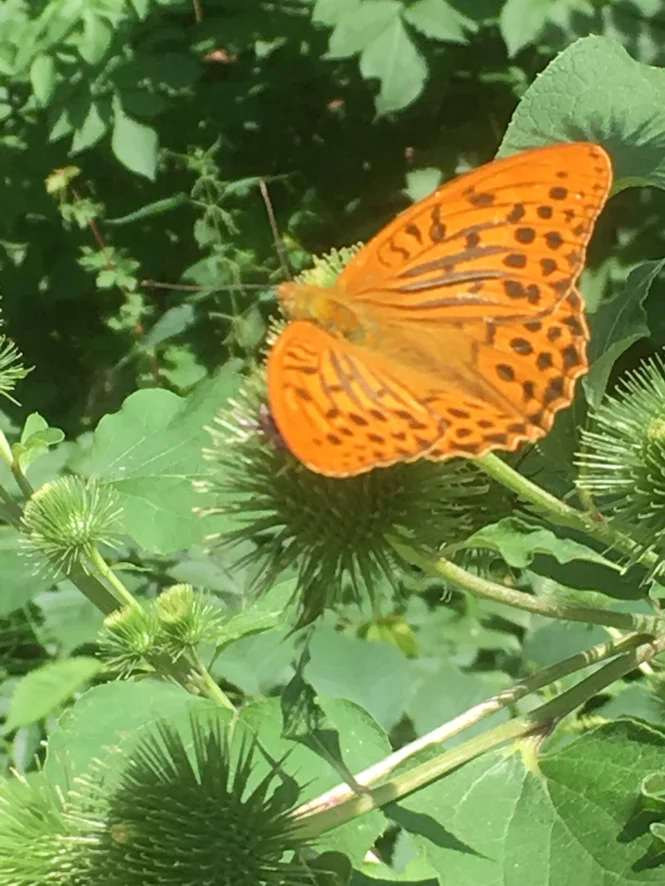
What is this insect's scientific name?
Argynnis paphia
